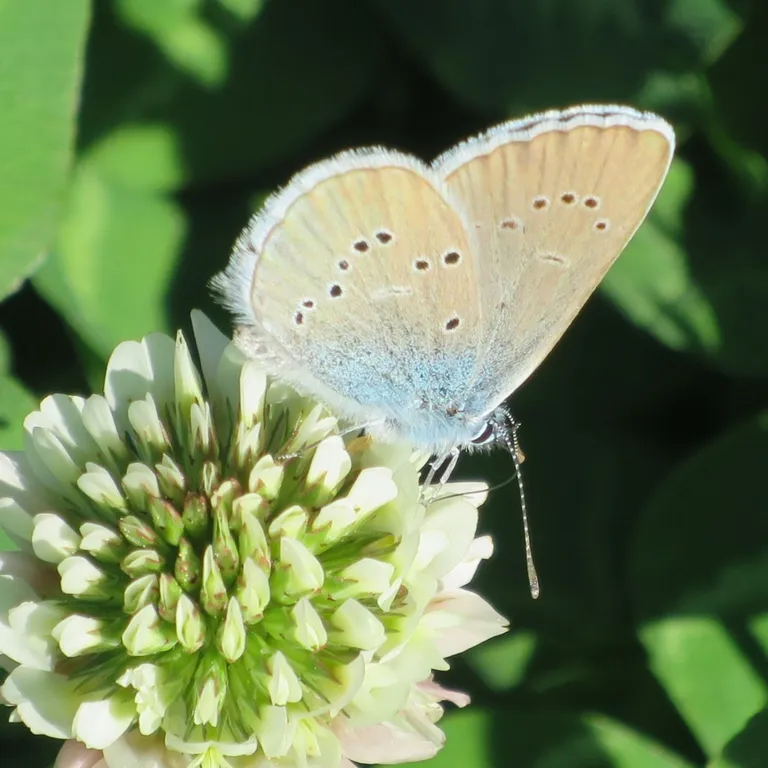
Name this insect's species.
Cyaniris semiargus
